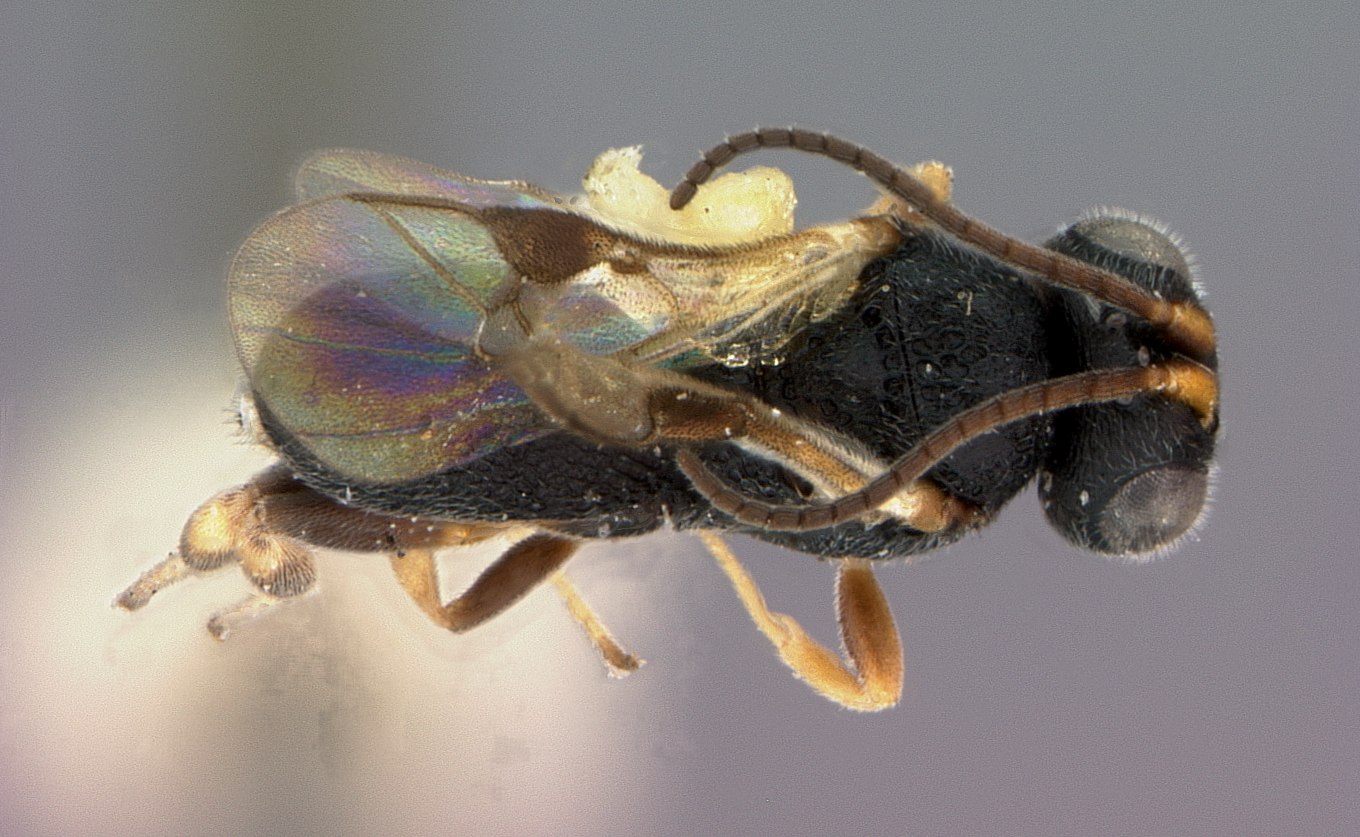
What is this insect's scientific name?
Chelonus aberrans
